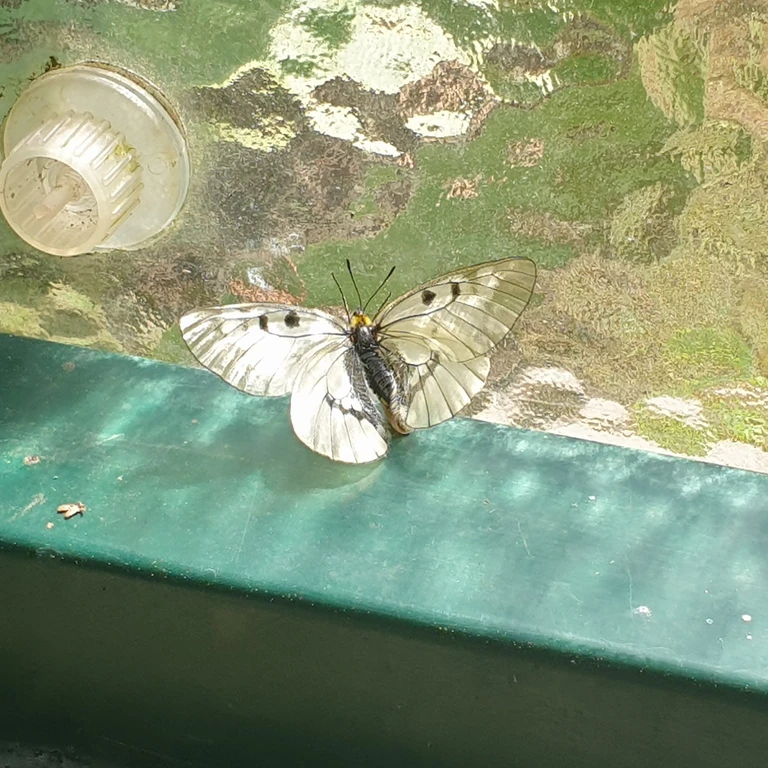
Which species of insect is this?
Parnassius mnemosyne
